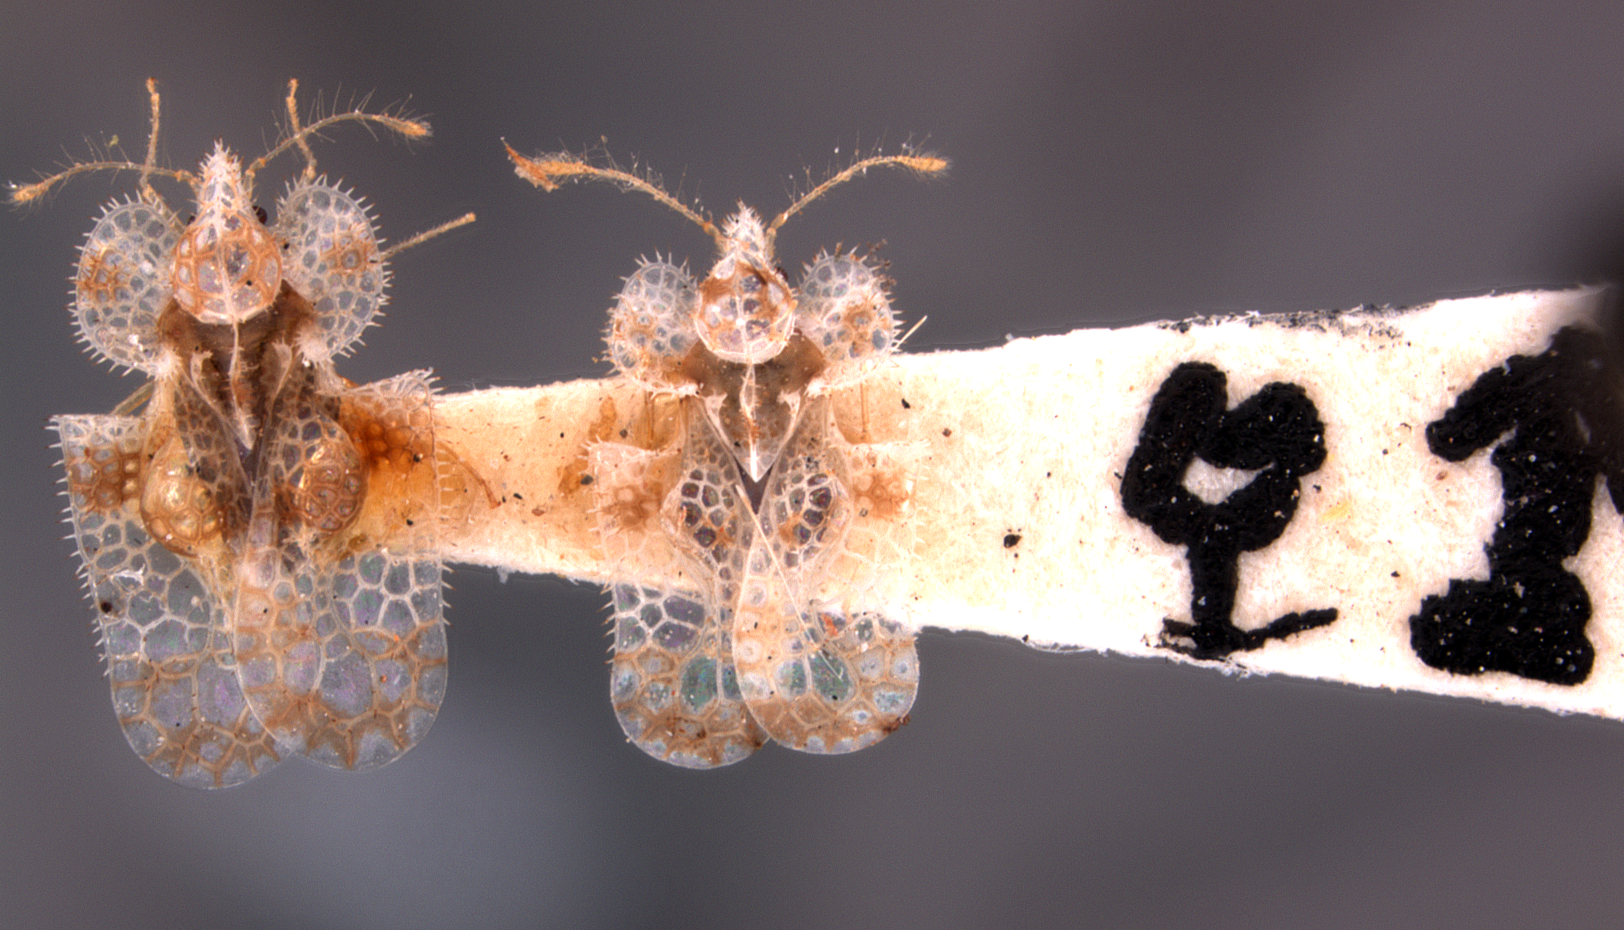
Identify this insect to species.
Corythucha nocentis
